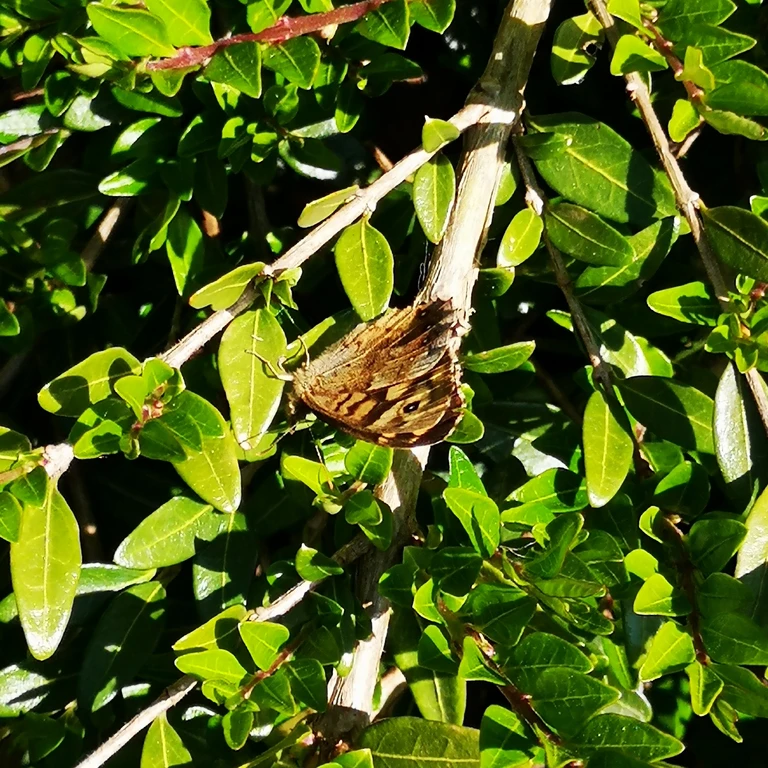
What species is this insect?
Pararge aegeria
